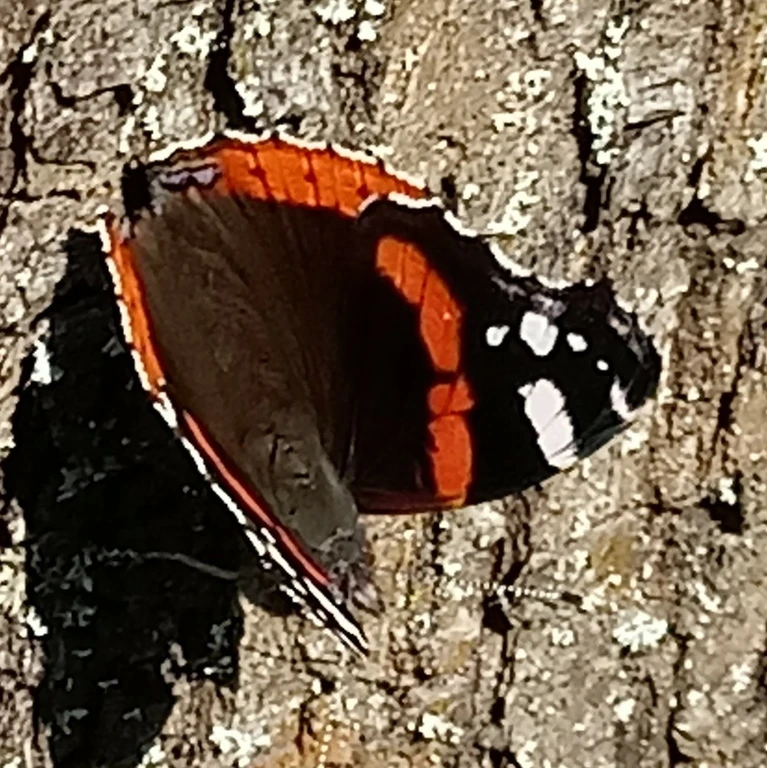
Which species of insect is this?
Vanessa atalanta
